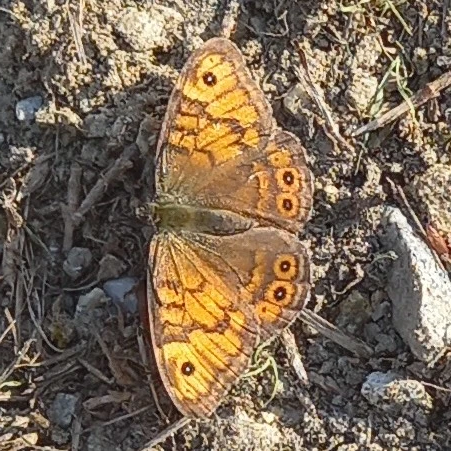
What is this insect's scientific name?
Lasiommata megera (also Pararge megera)
